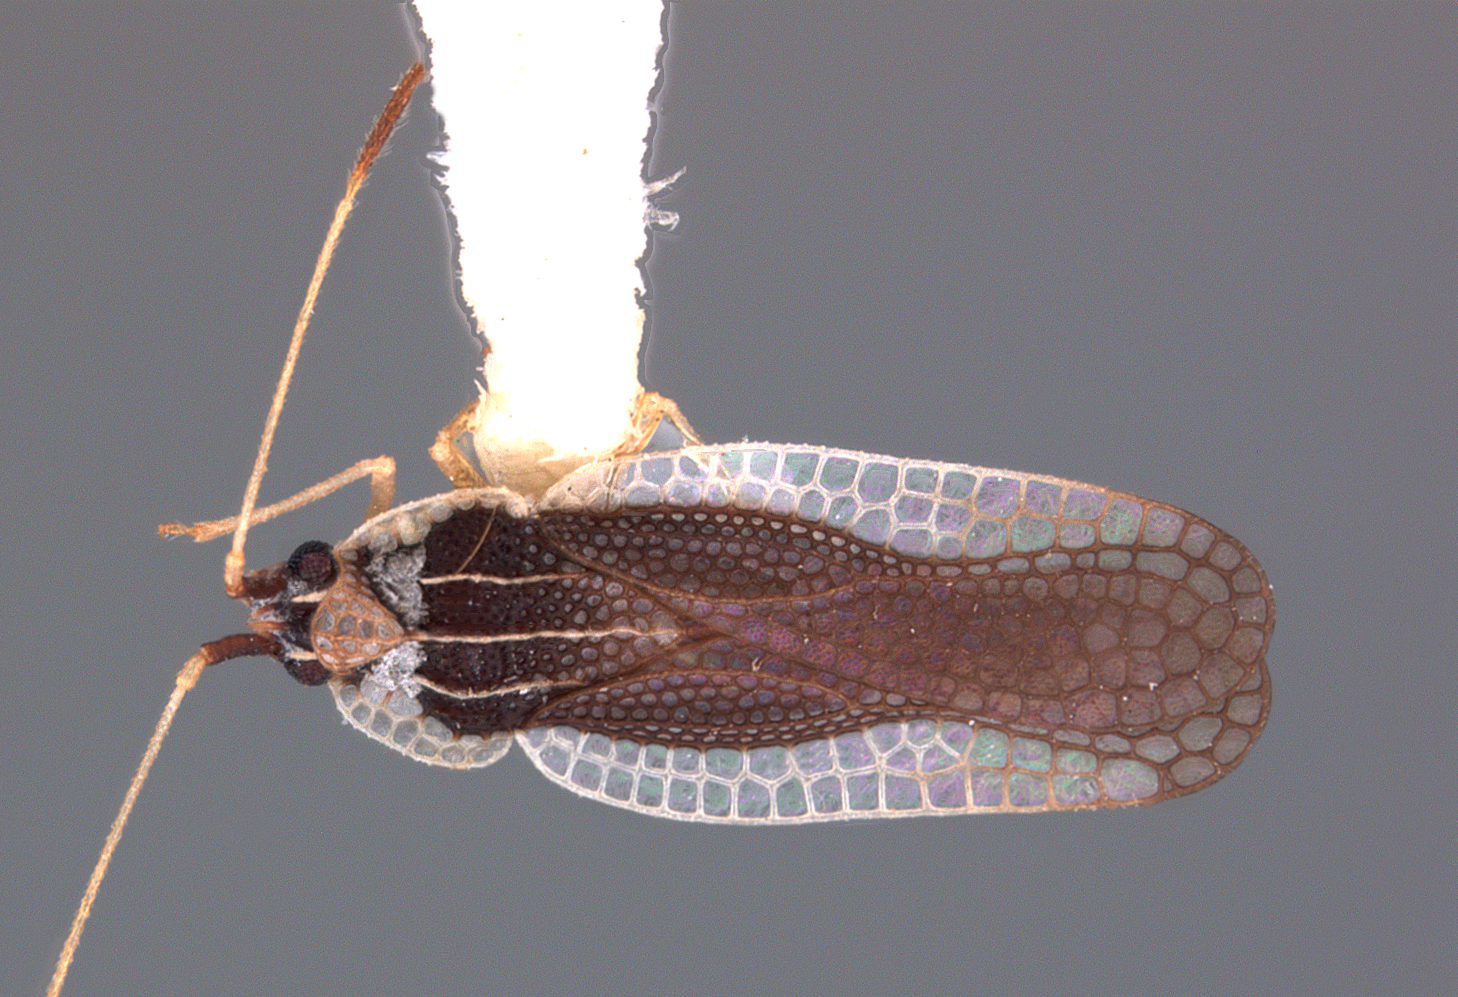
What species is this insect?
Leptopharsa laureata
